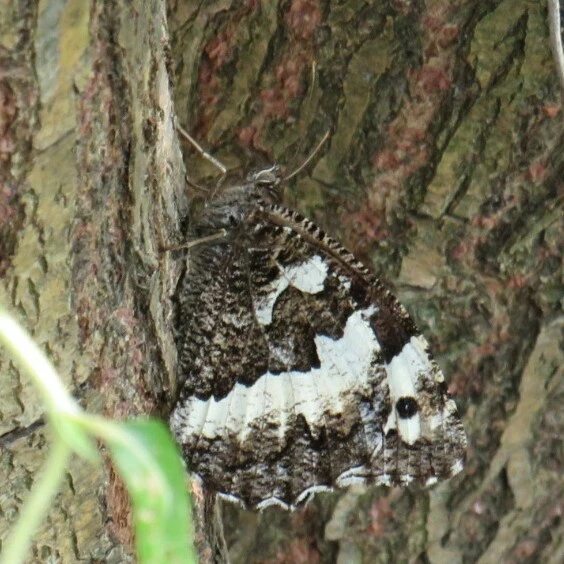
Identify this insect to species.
Brintesia circe
